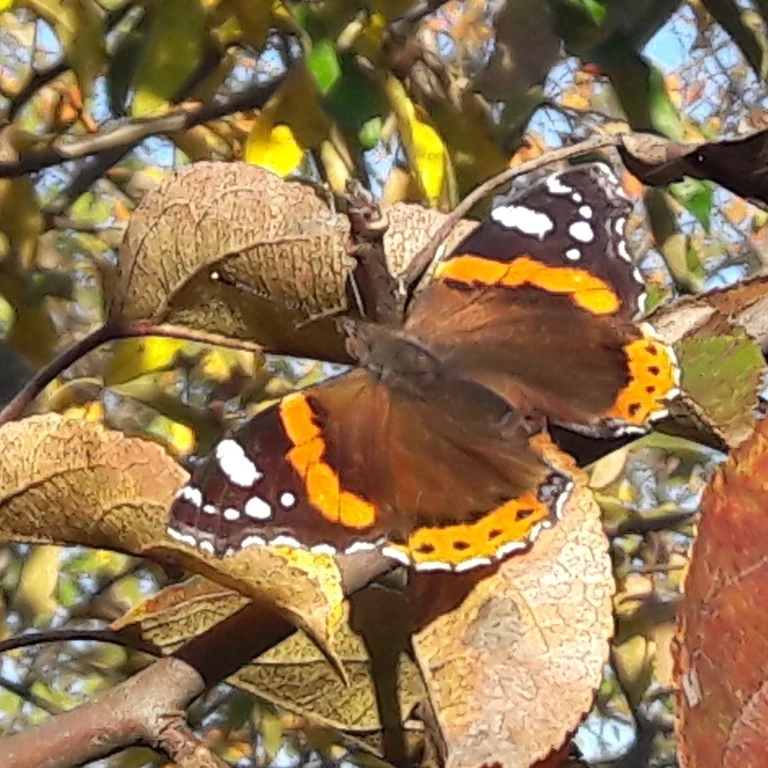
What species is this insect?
Vanessa atalanta
